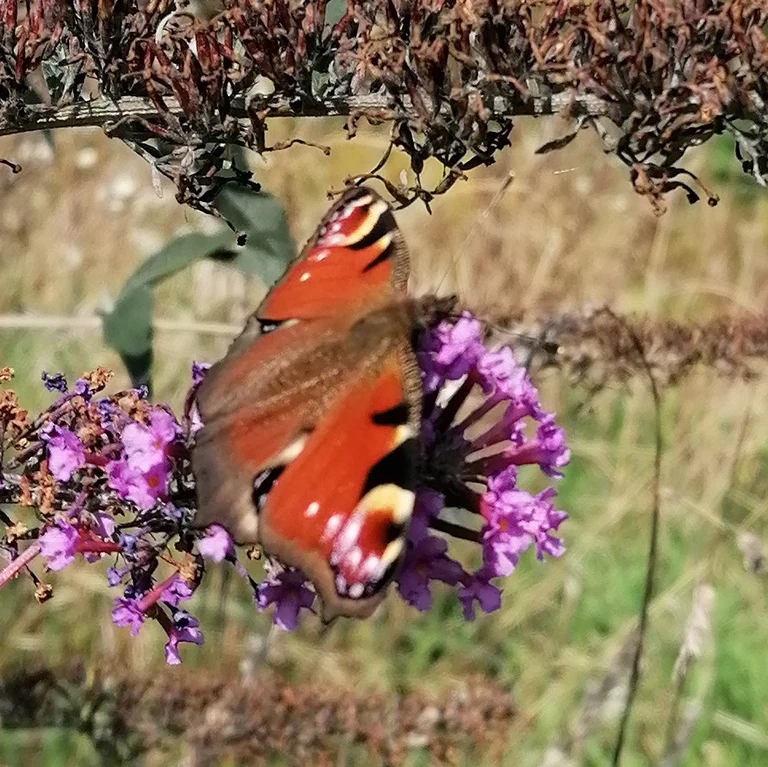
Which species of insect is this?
Aglais io
